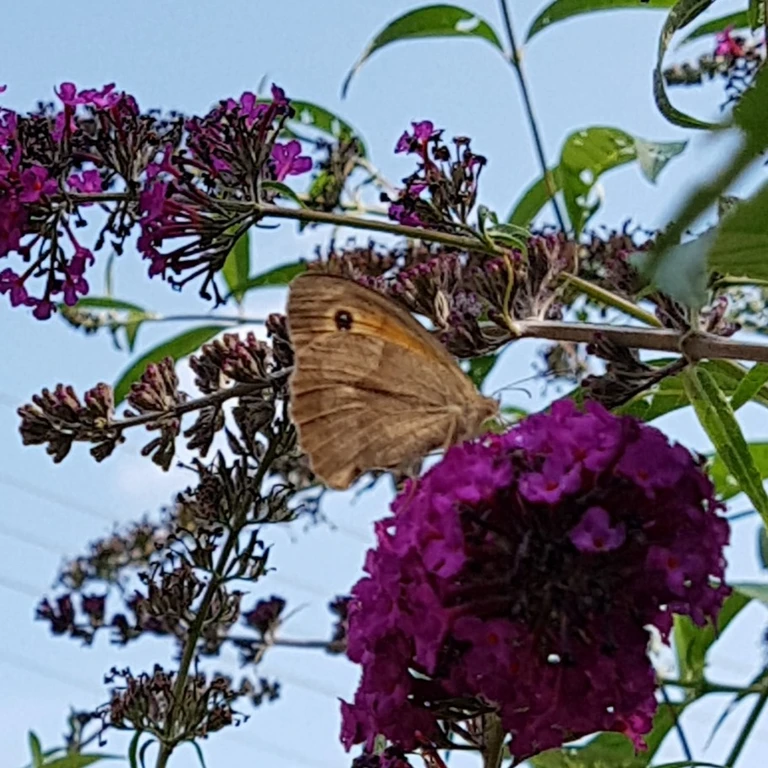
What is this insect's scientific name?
Maniola jurtina
